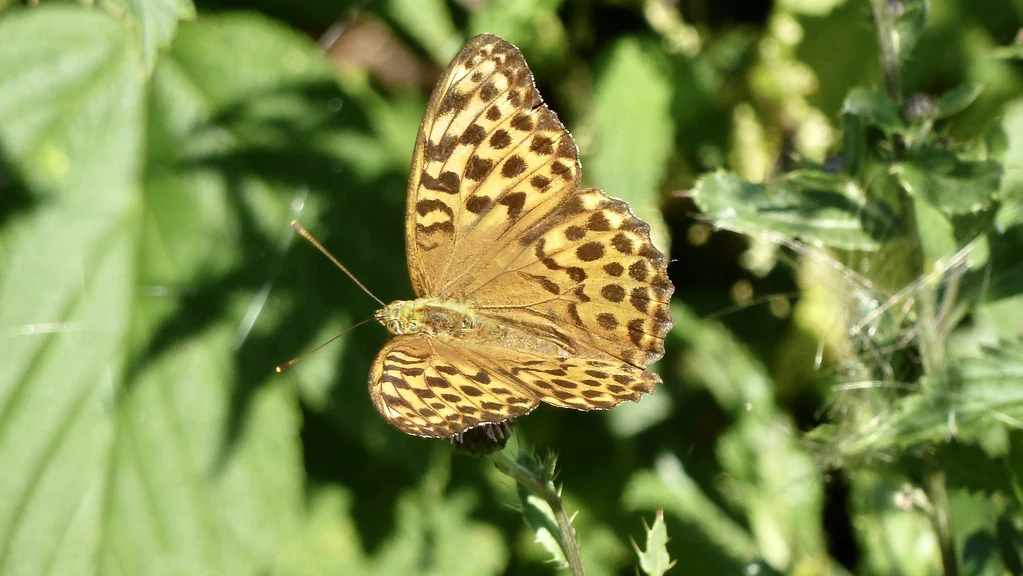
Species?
Argynnis paphia
